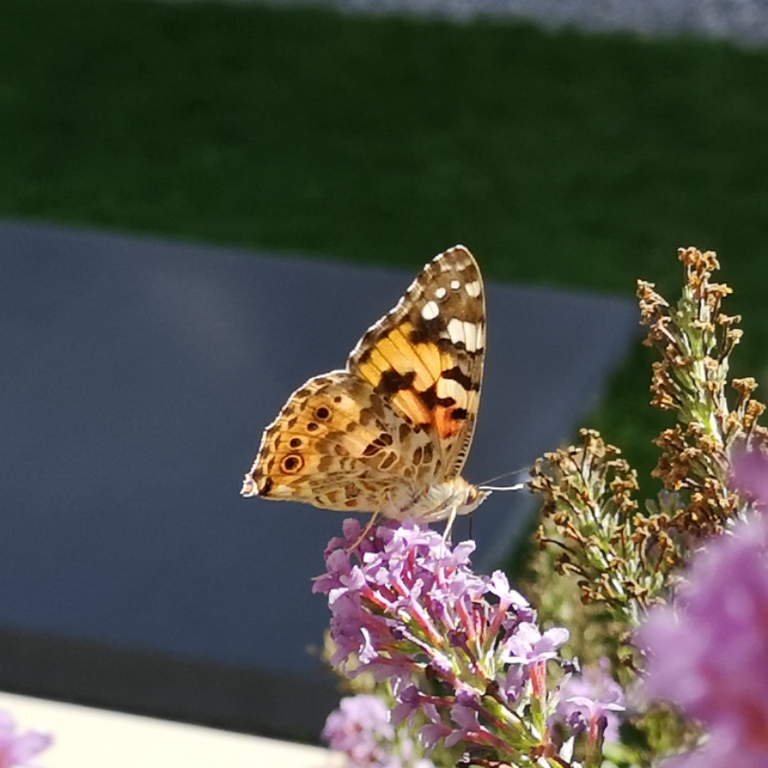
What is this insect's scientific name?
Vanessa cardui
